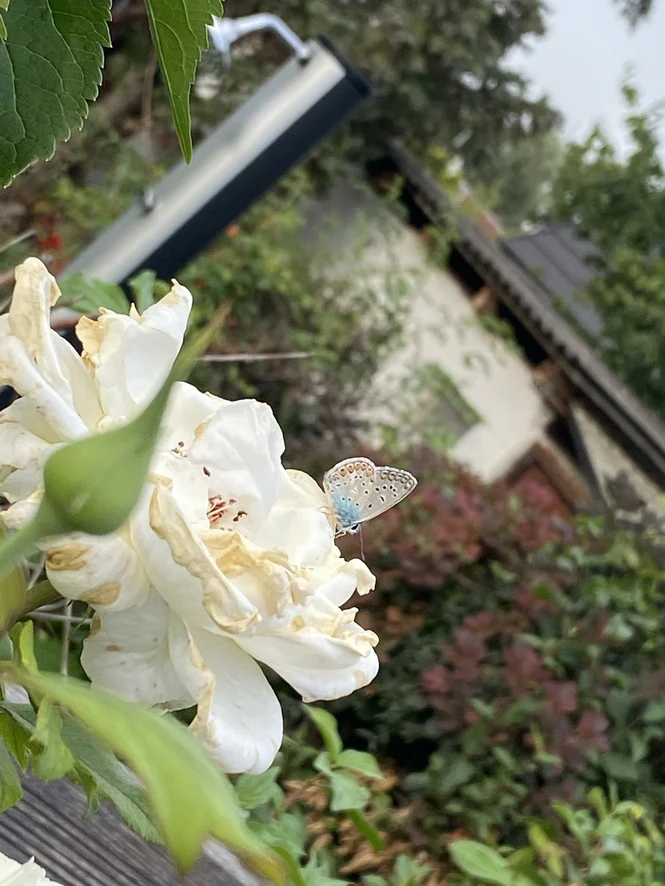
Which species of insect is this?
Polyommatus icarus
